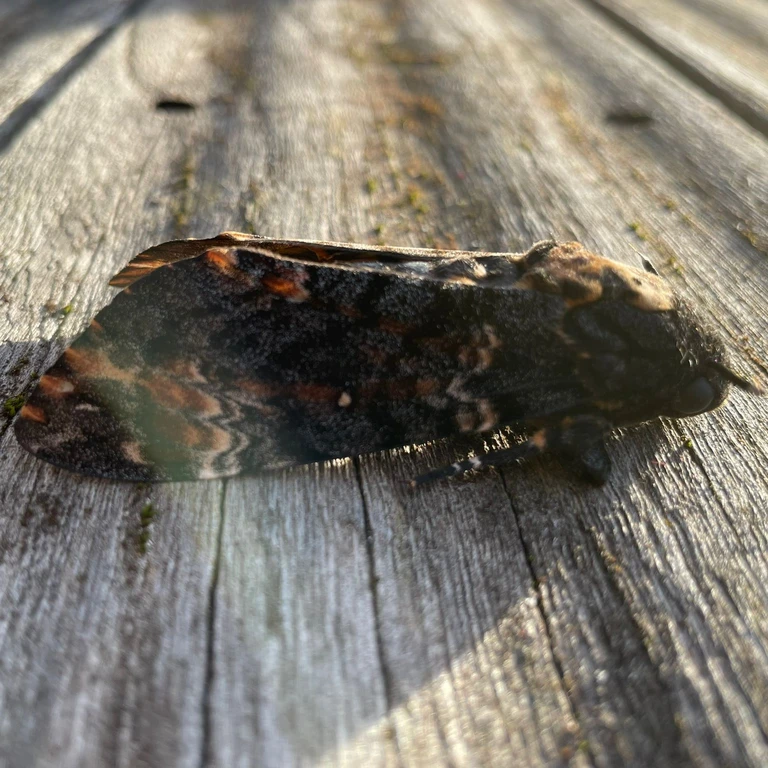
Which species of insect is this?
Acherontia atropos
